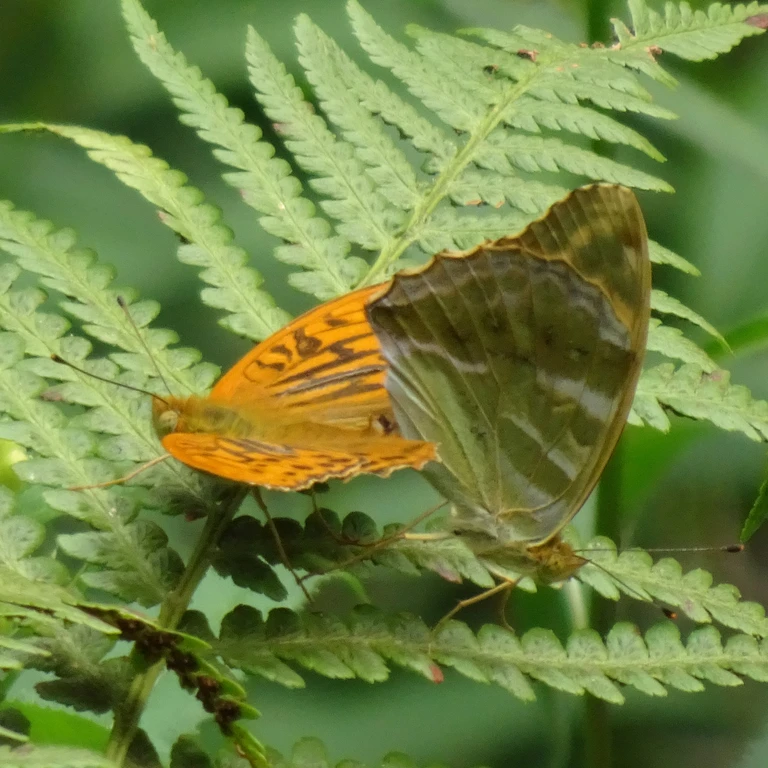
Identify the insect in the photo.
Argynnis paphia
